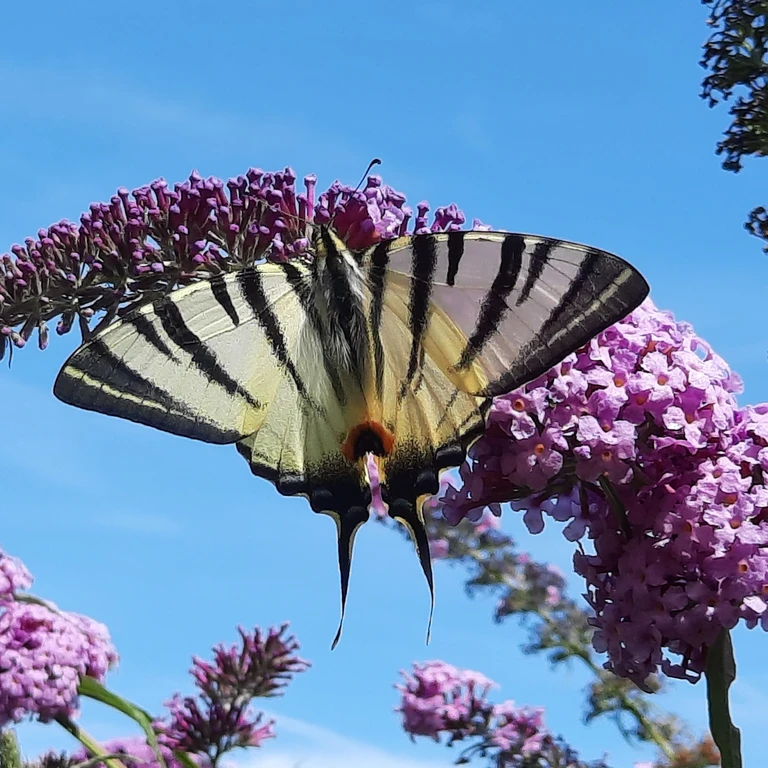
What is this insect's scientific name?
Iphiclides podalirius
